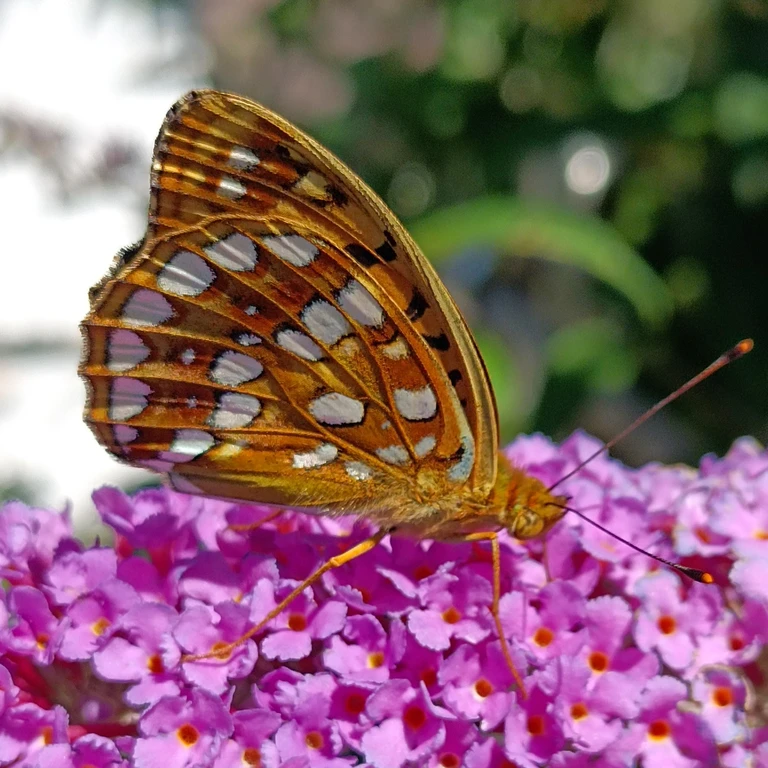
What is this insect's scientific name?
Fabriciana adippe
